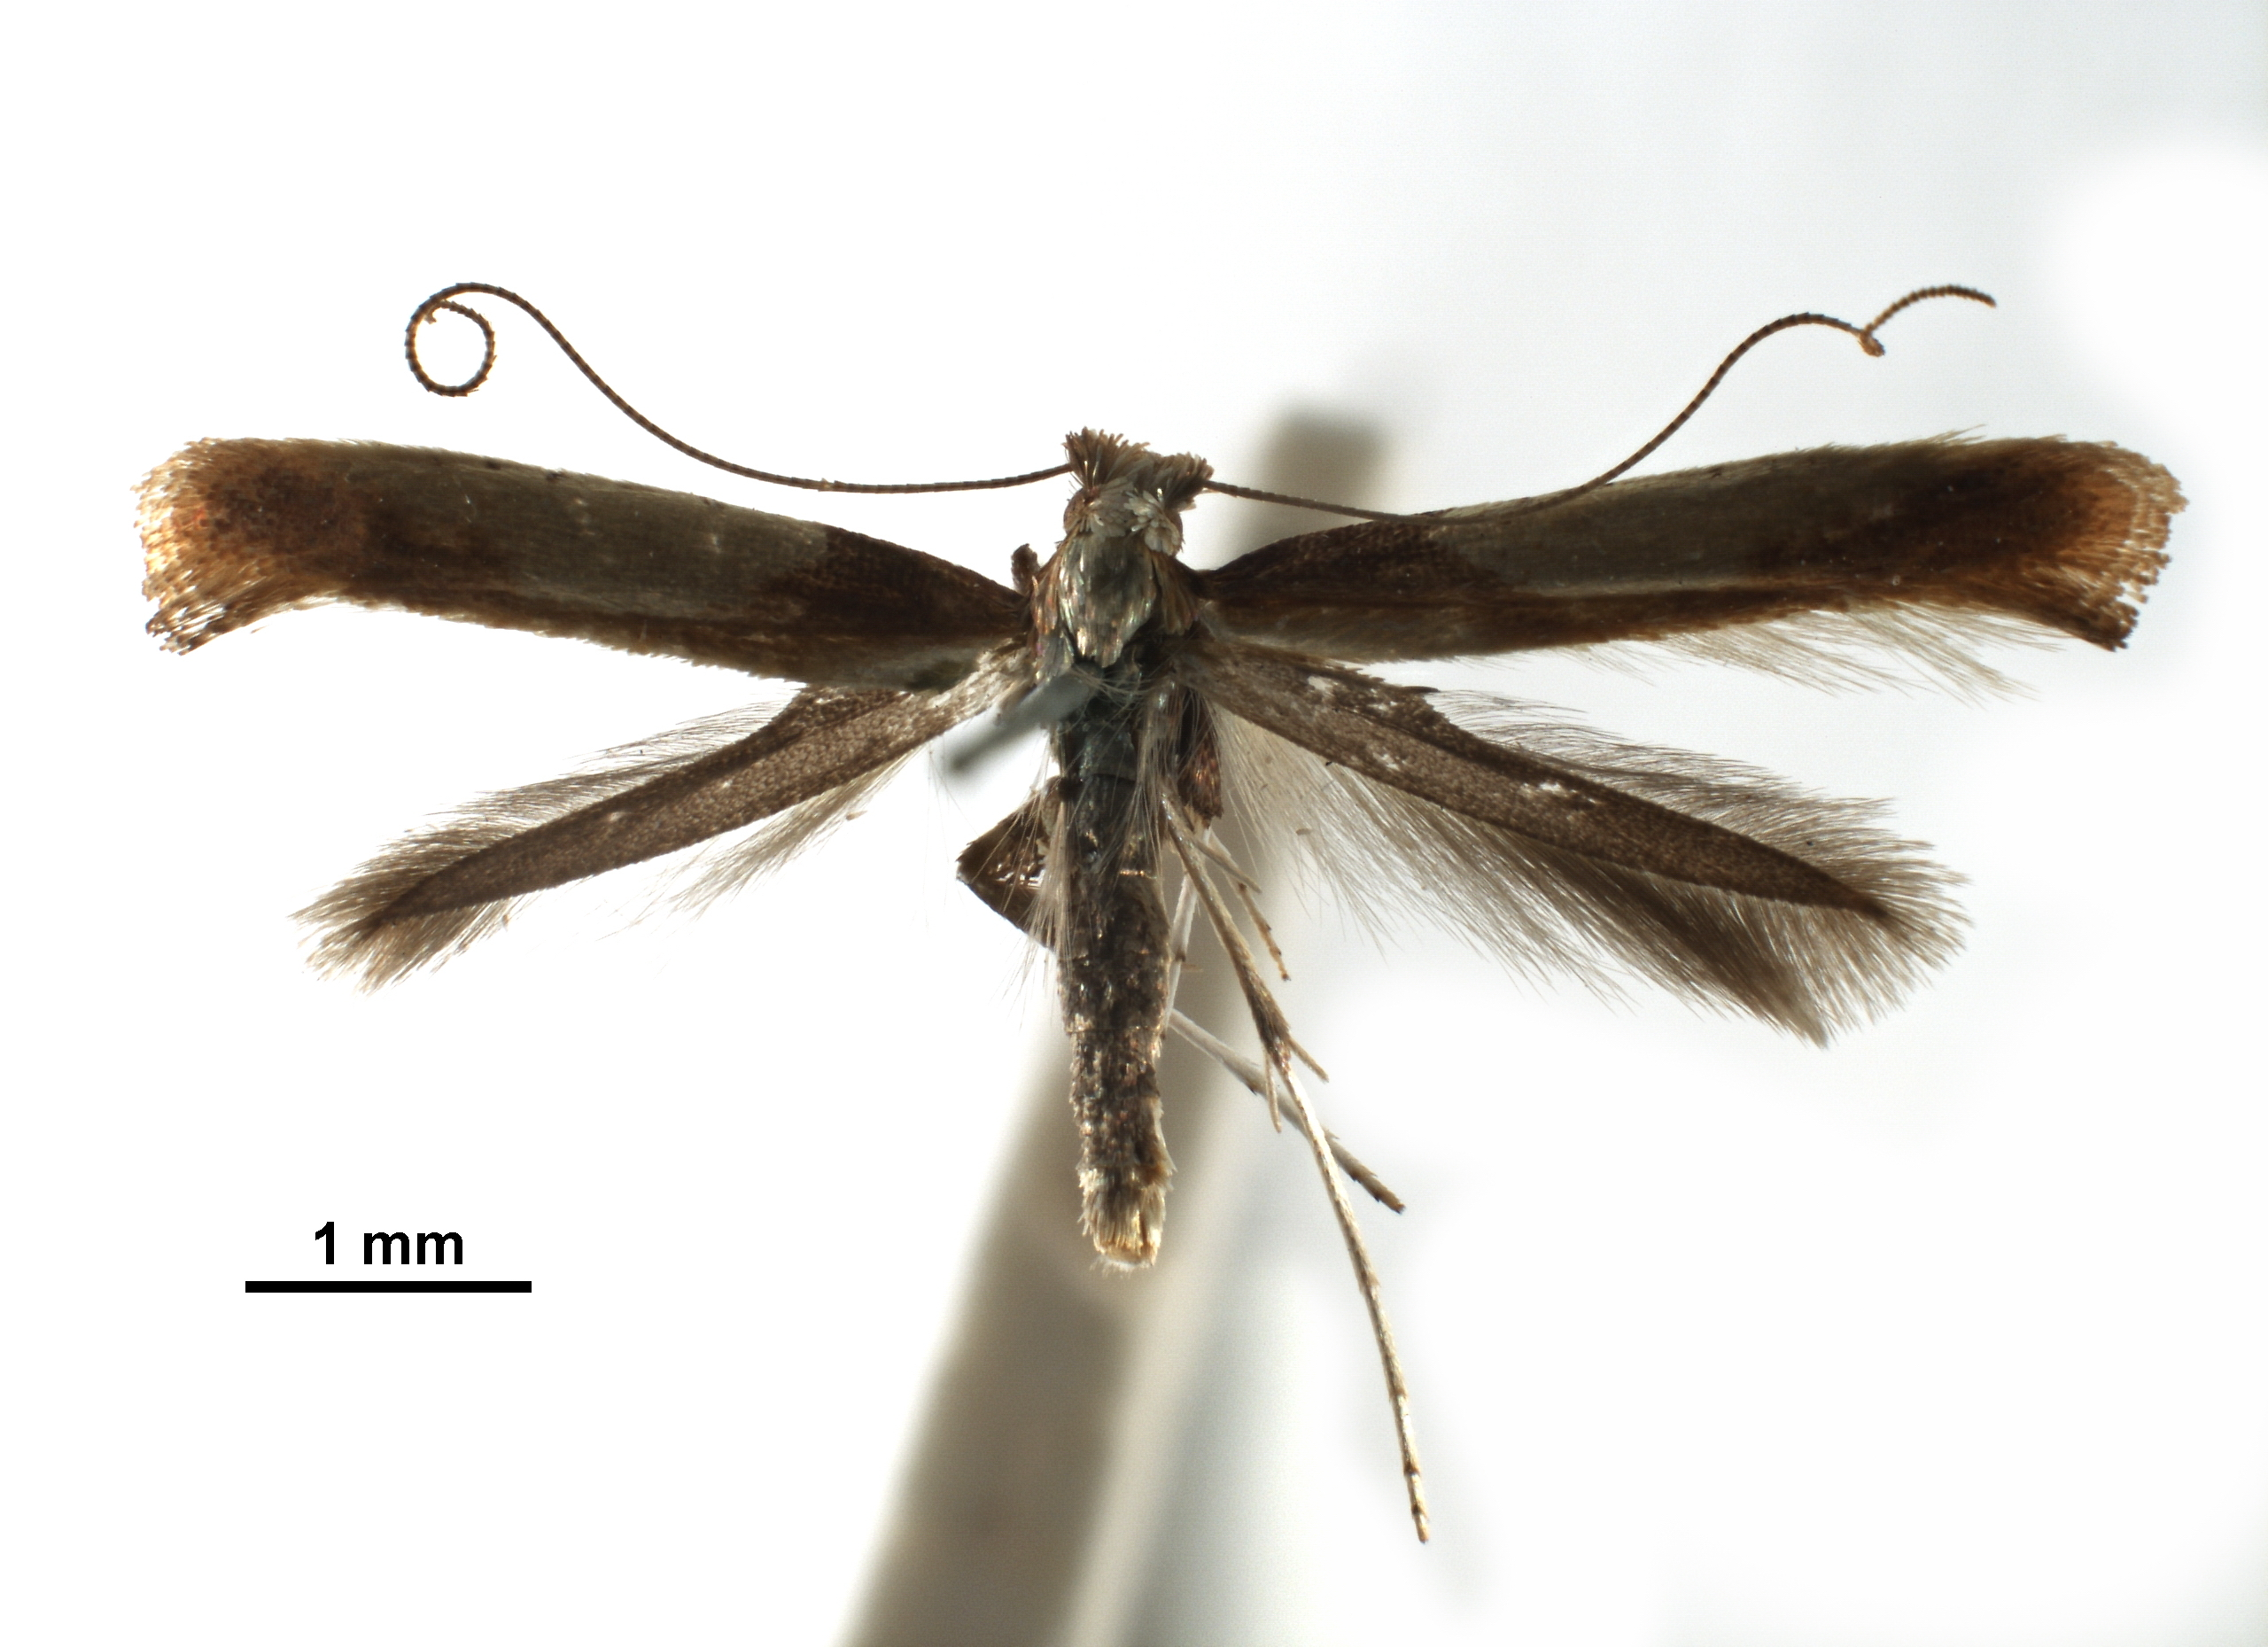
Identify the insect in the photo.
Caloptilia rhodinella
